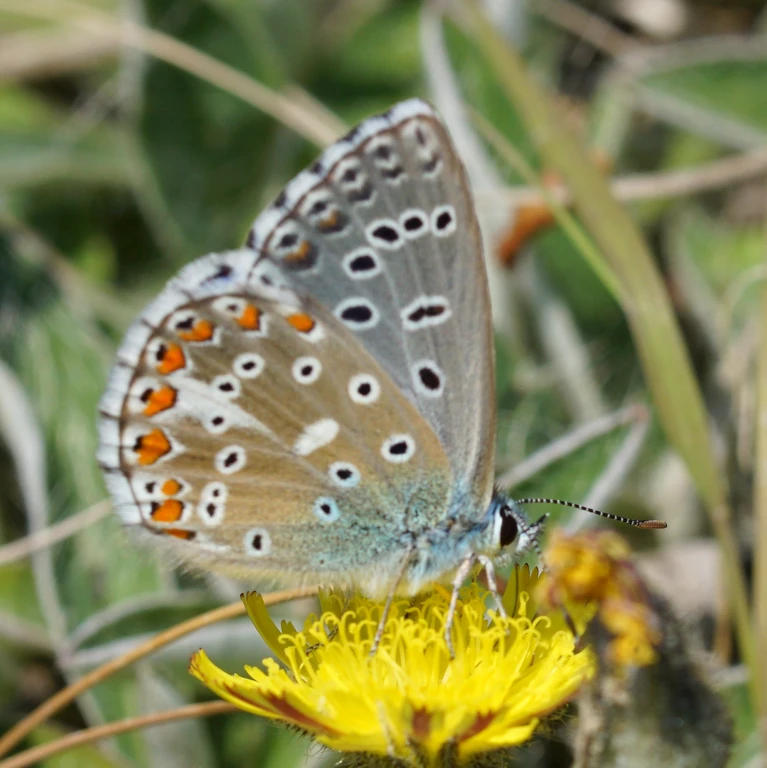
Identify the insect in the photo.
Lysandra bellargus
